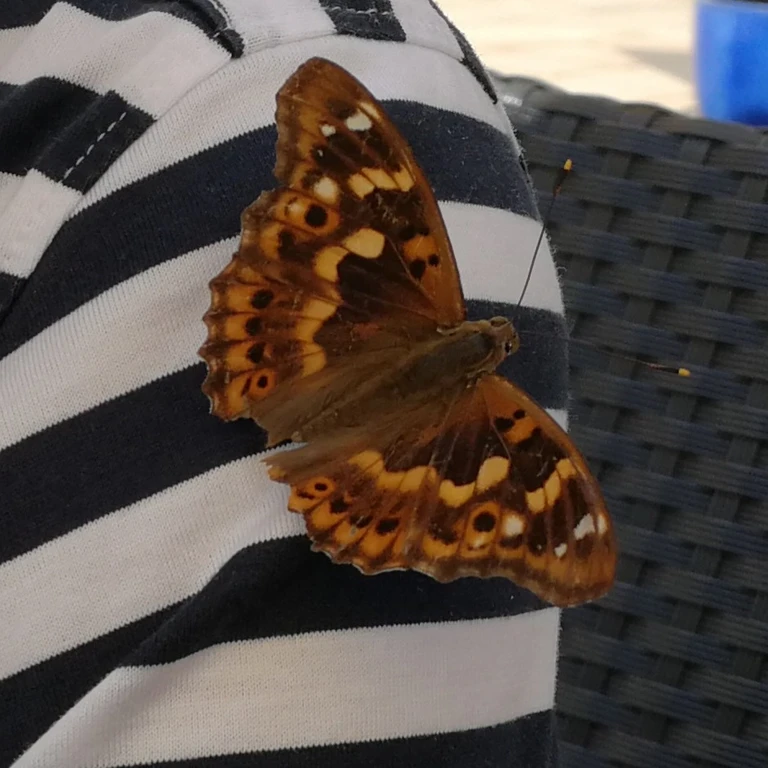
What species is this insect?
Apatura ilia
